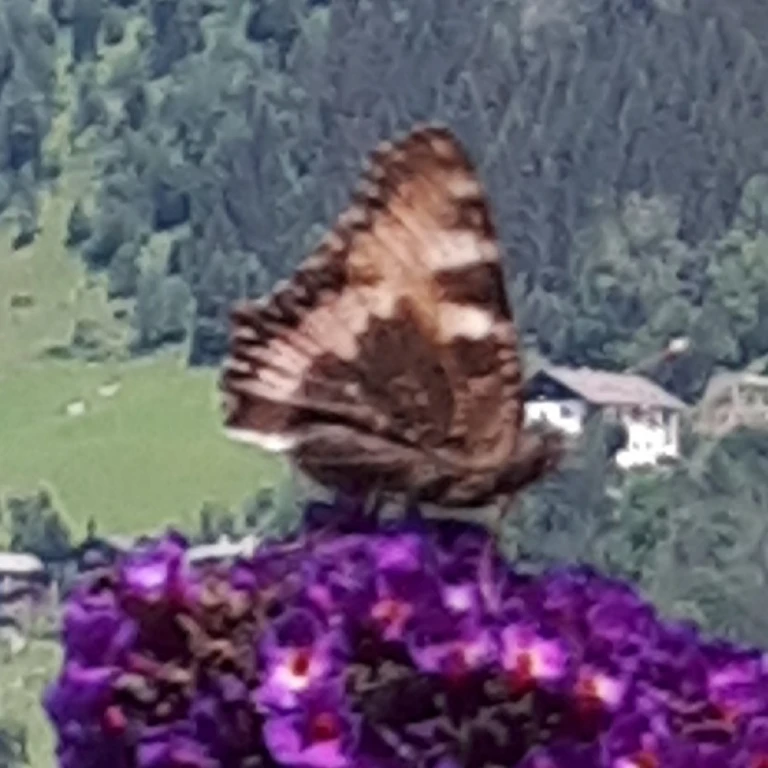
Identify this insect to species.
Aglais urticae
